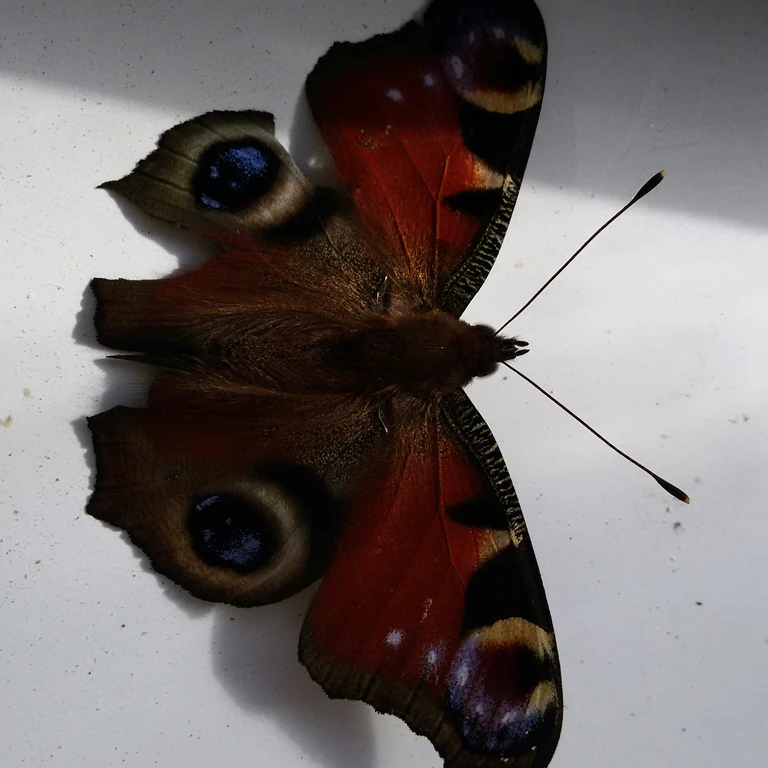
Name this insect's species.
Aglais io
